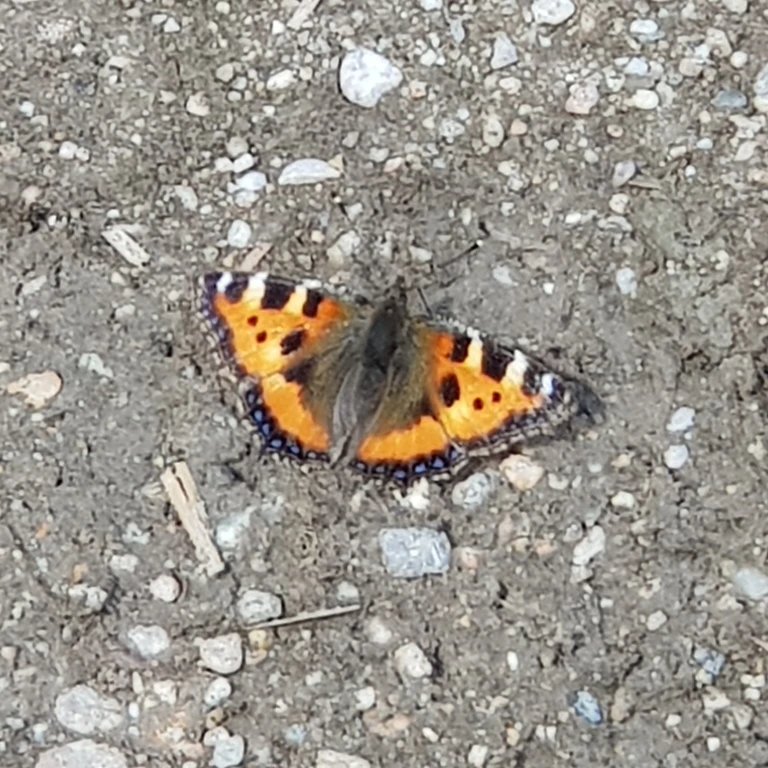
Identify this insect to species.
Aglais urticae
